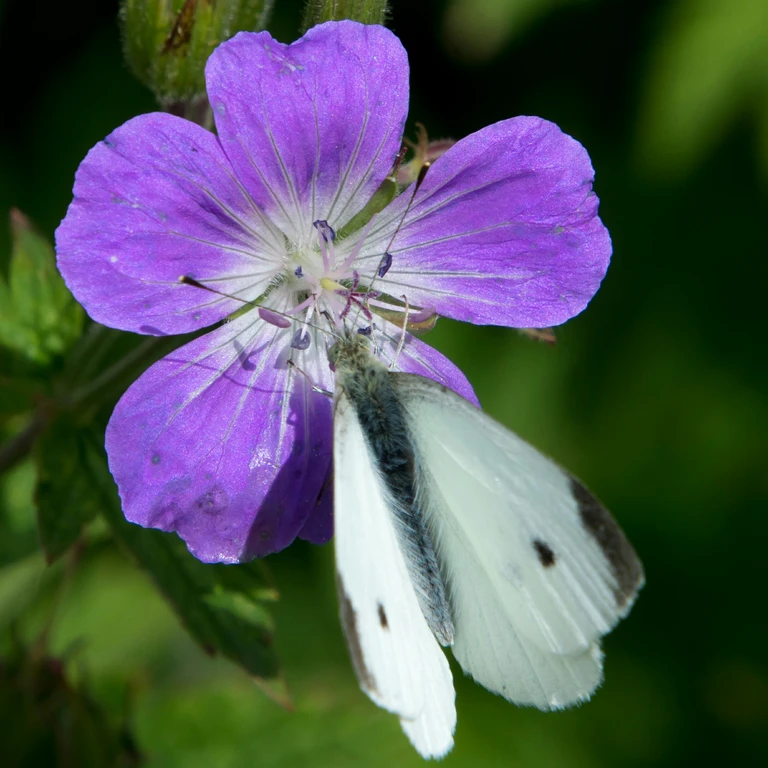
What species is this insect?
Pieris rapae
